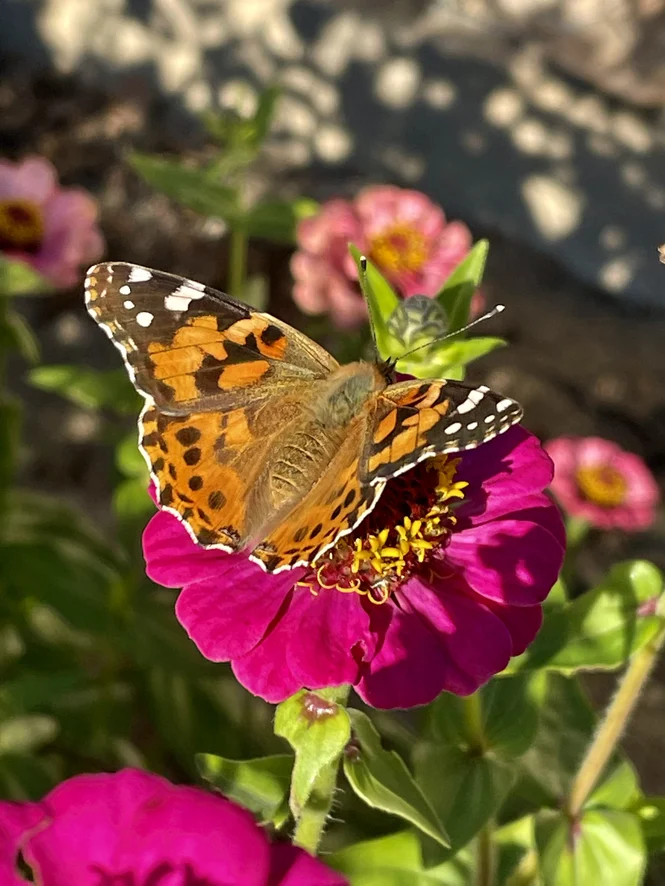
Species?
Vanessa cardui
